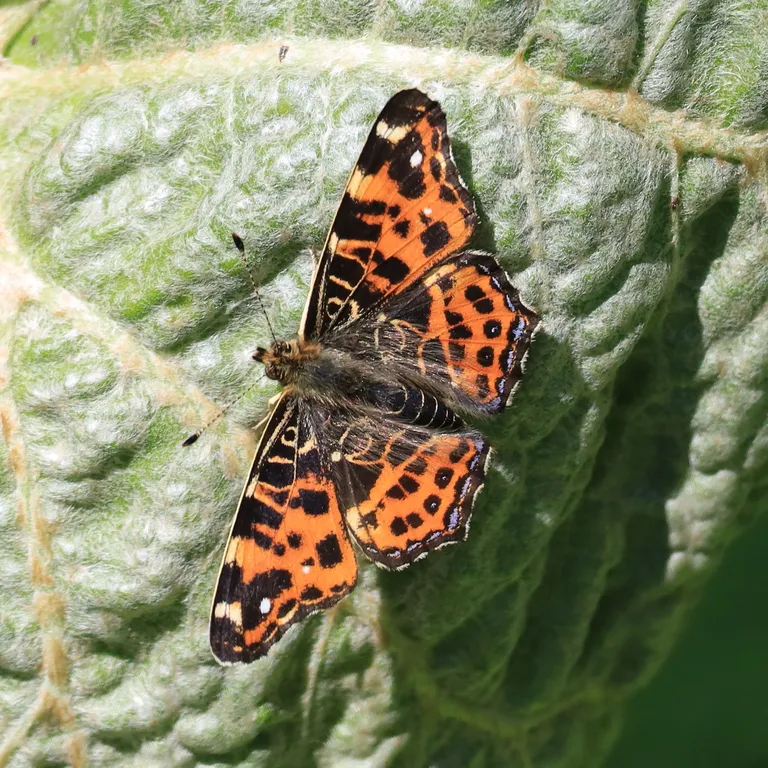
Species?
Araschnia levana
